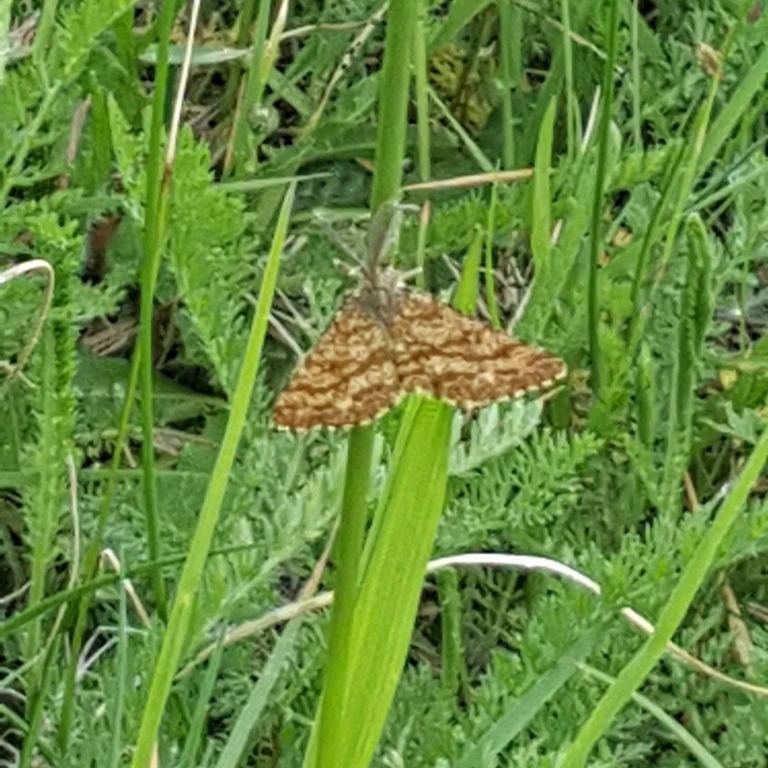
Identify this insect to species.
Ematurga atomaria
